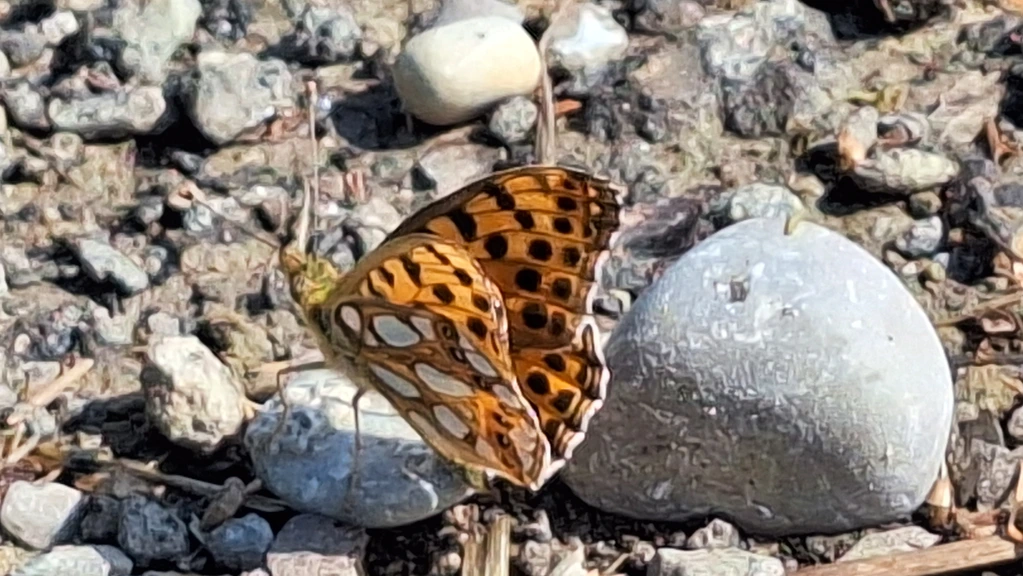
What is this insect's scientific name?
Issoria lathonia
